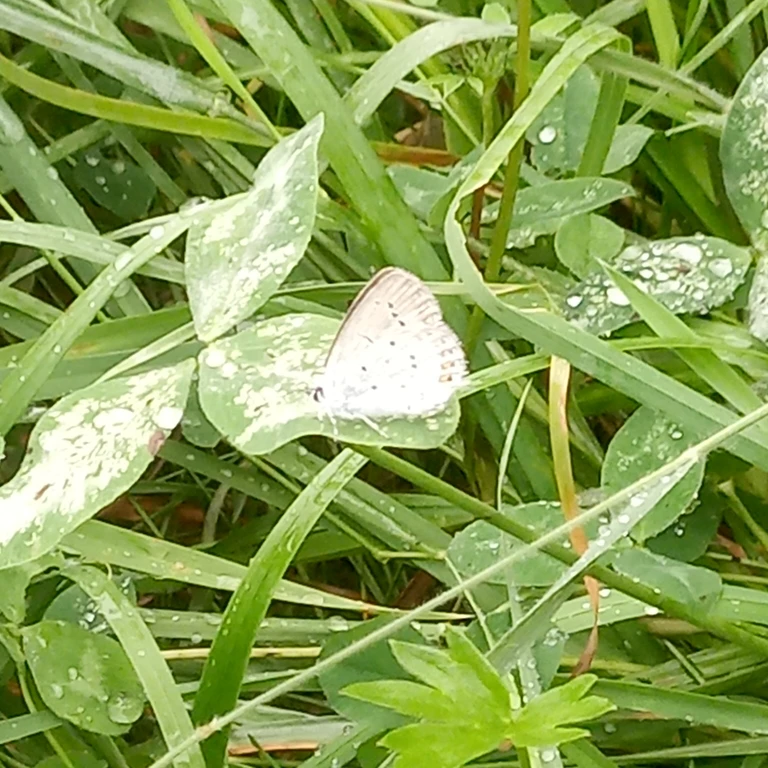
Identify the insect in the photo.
Cupido argiades (also Elkalyce argiades)
